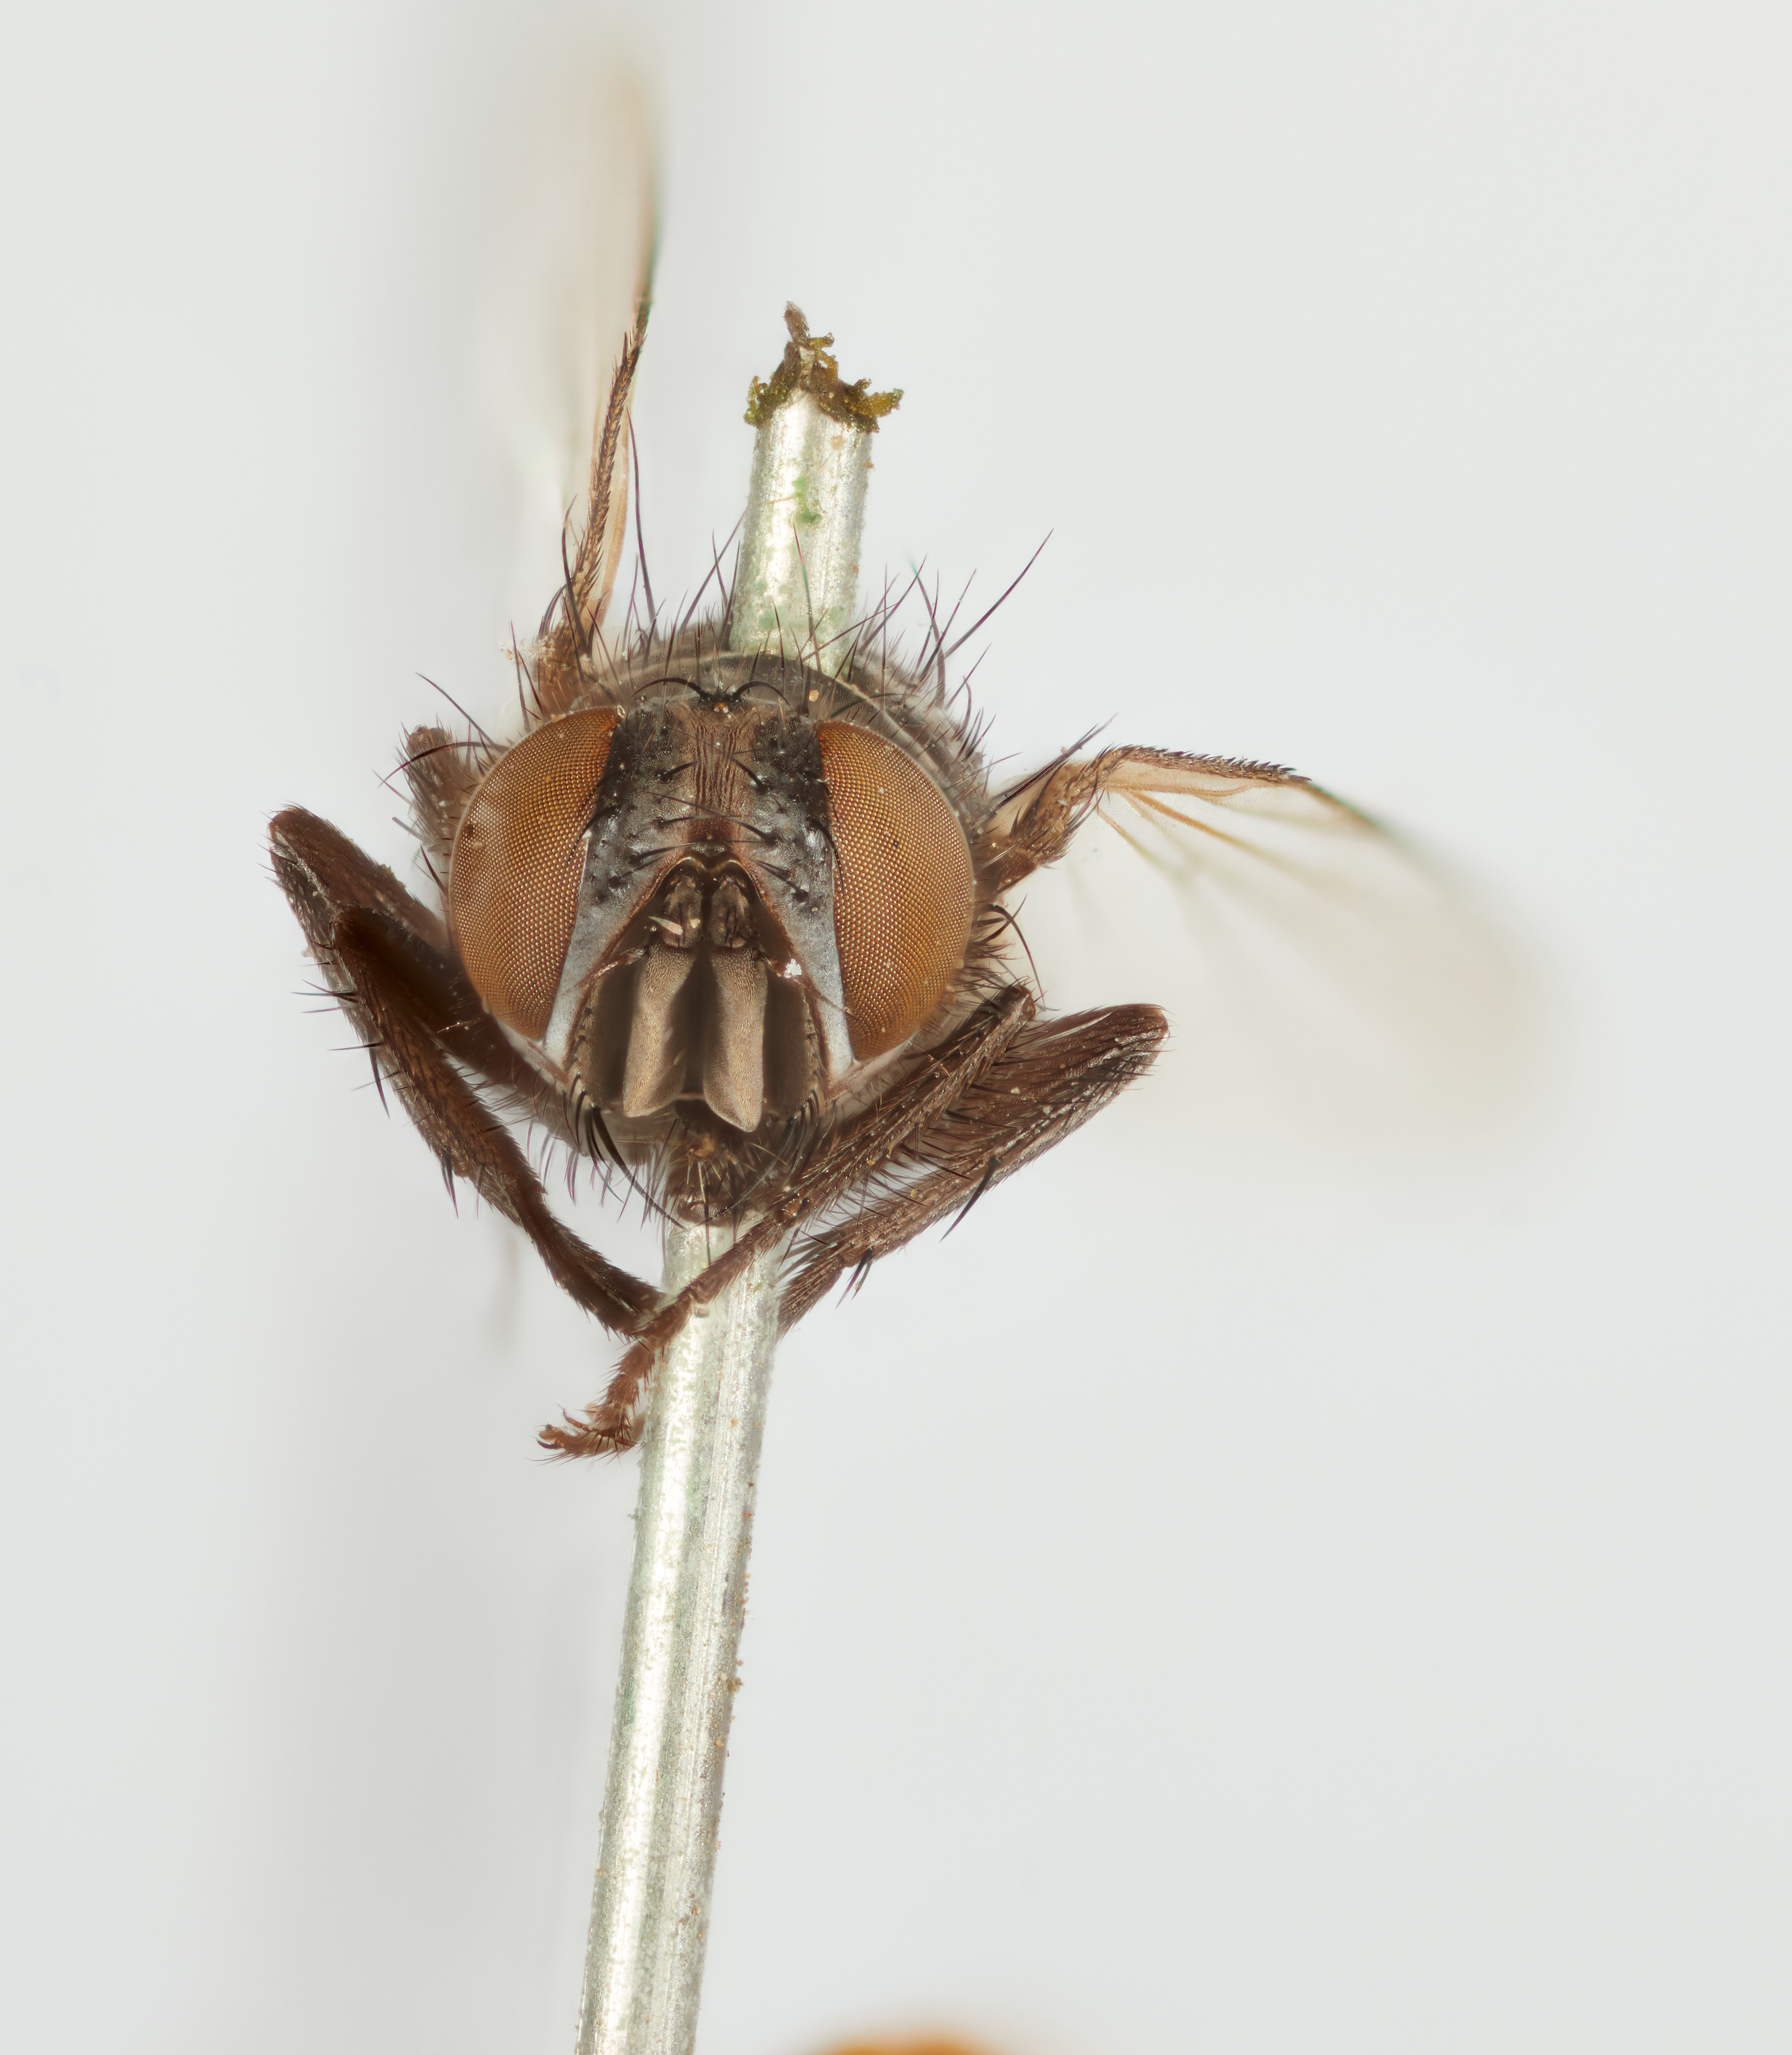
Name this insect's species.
Elodia subfasciata
